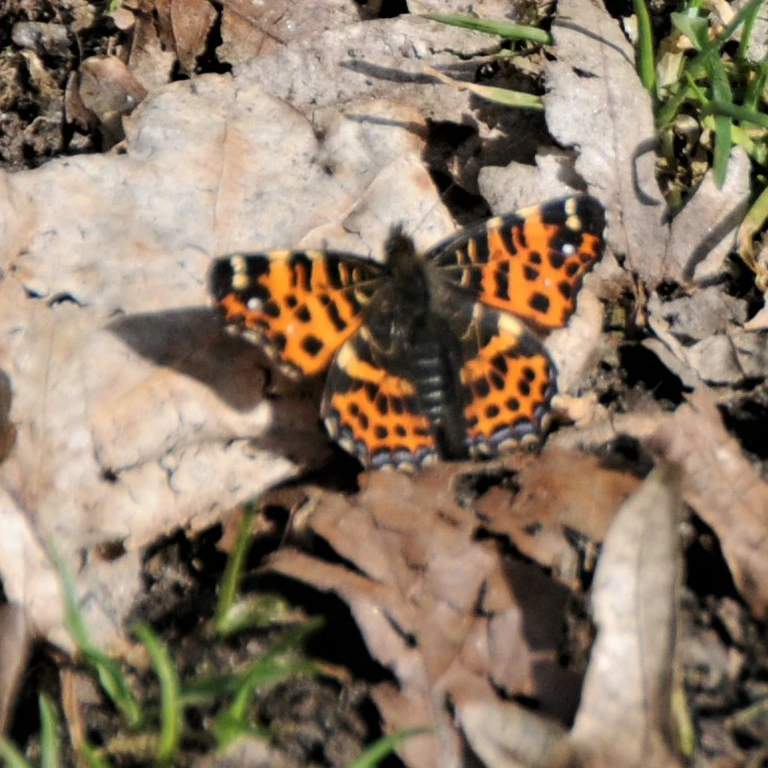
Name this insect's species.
Araschnia levana
